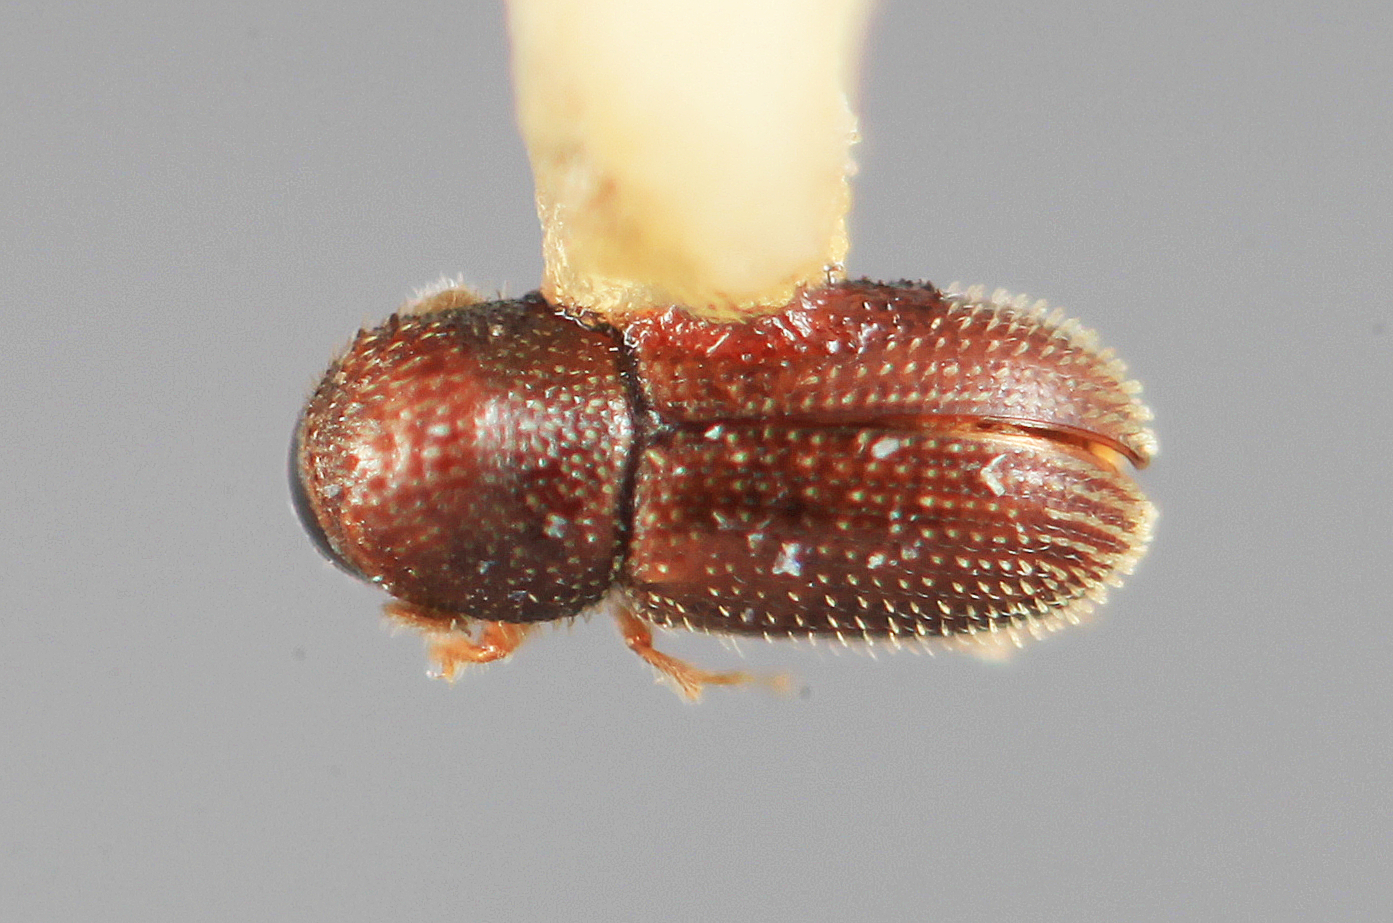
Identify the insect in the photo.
Stegomerus pygmaeus
